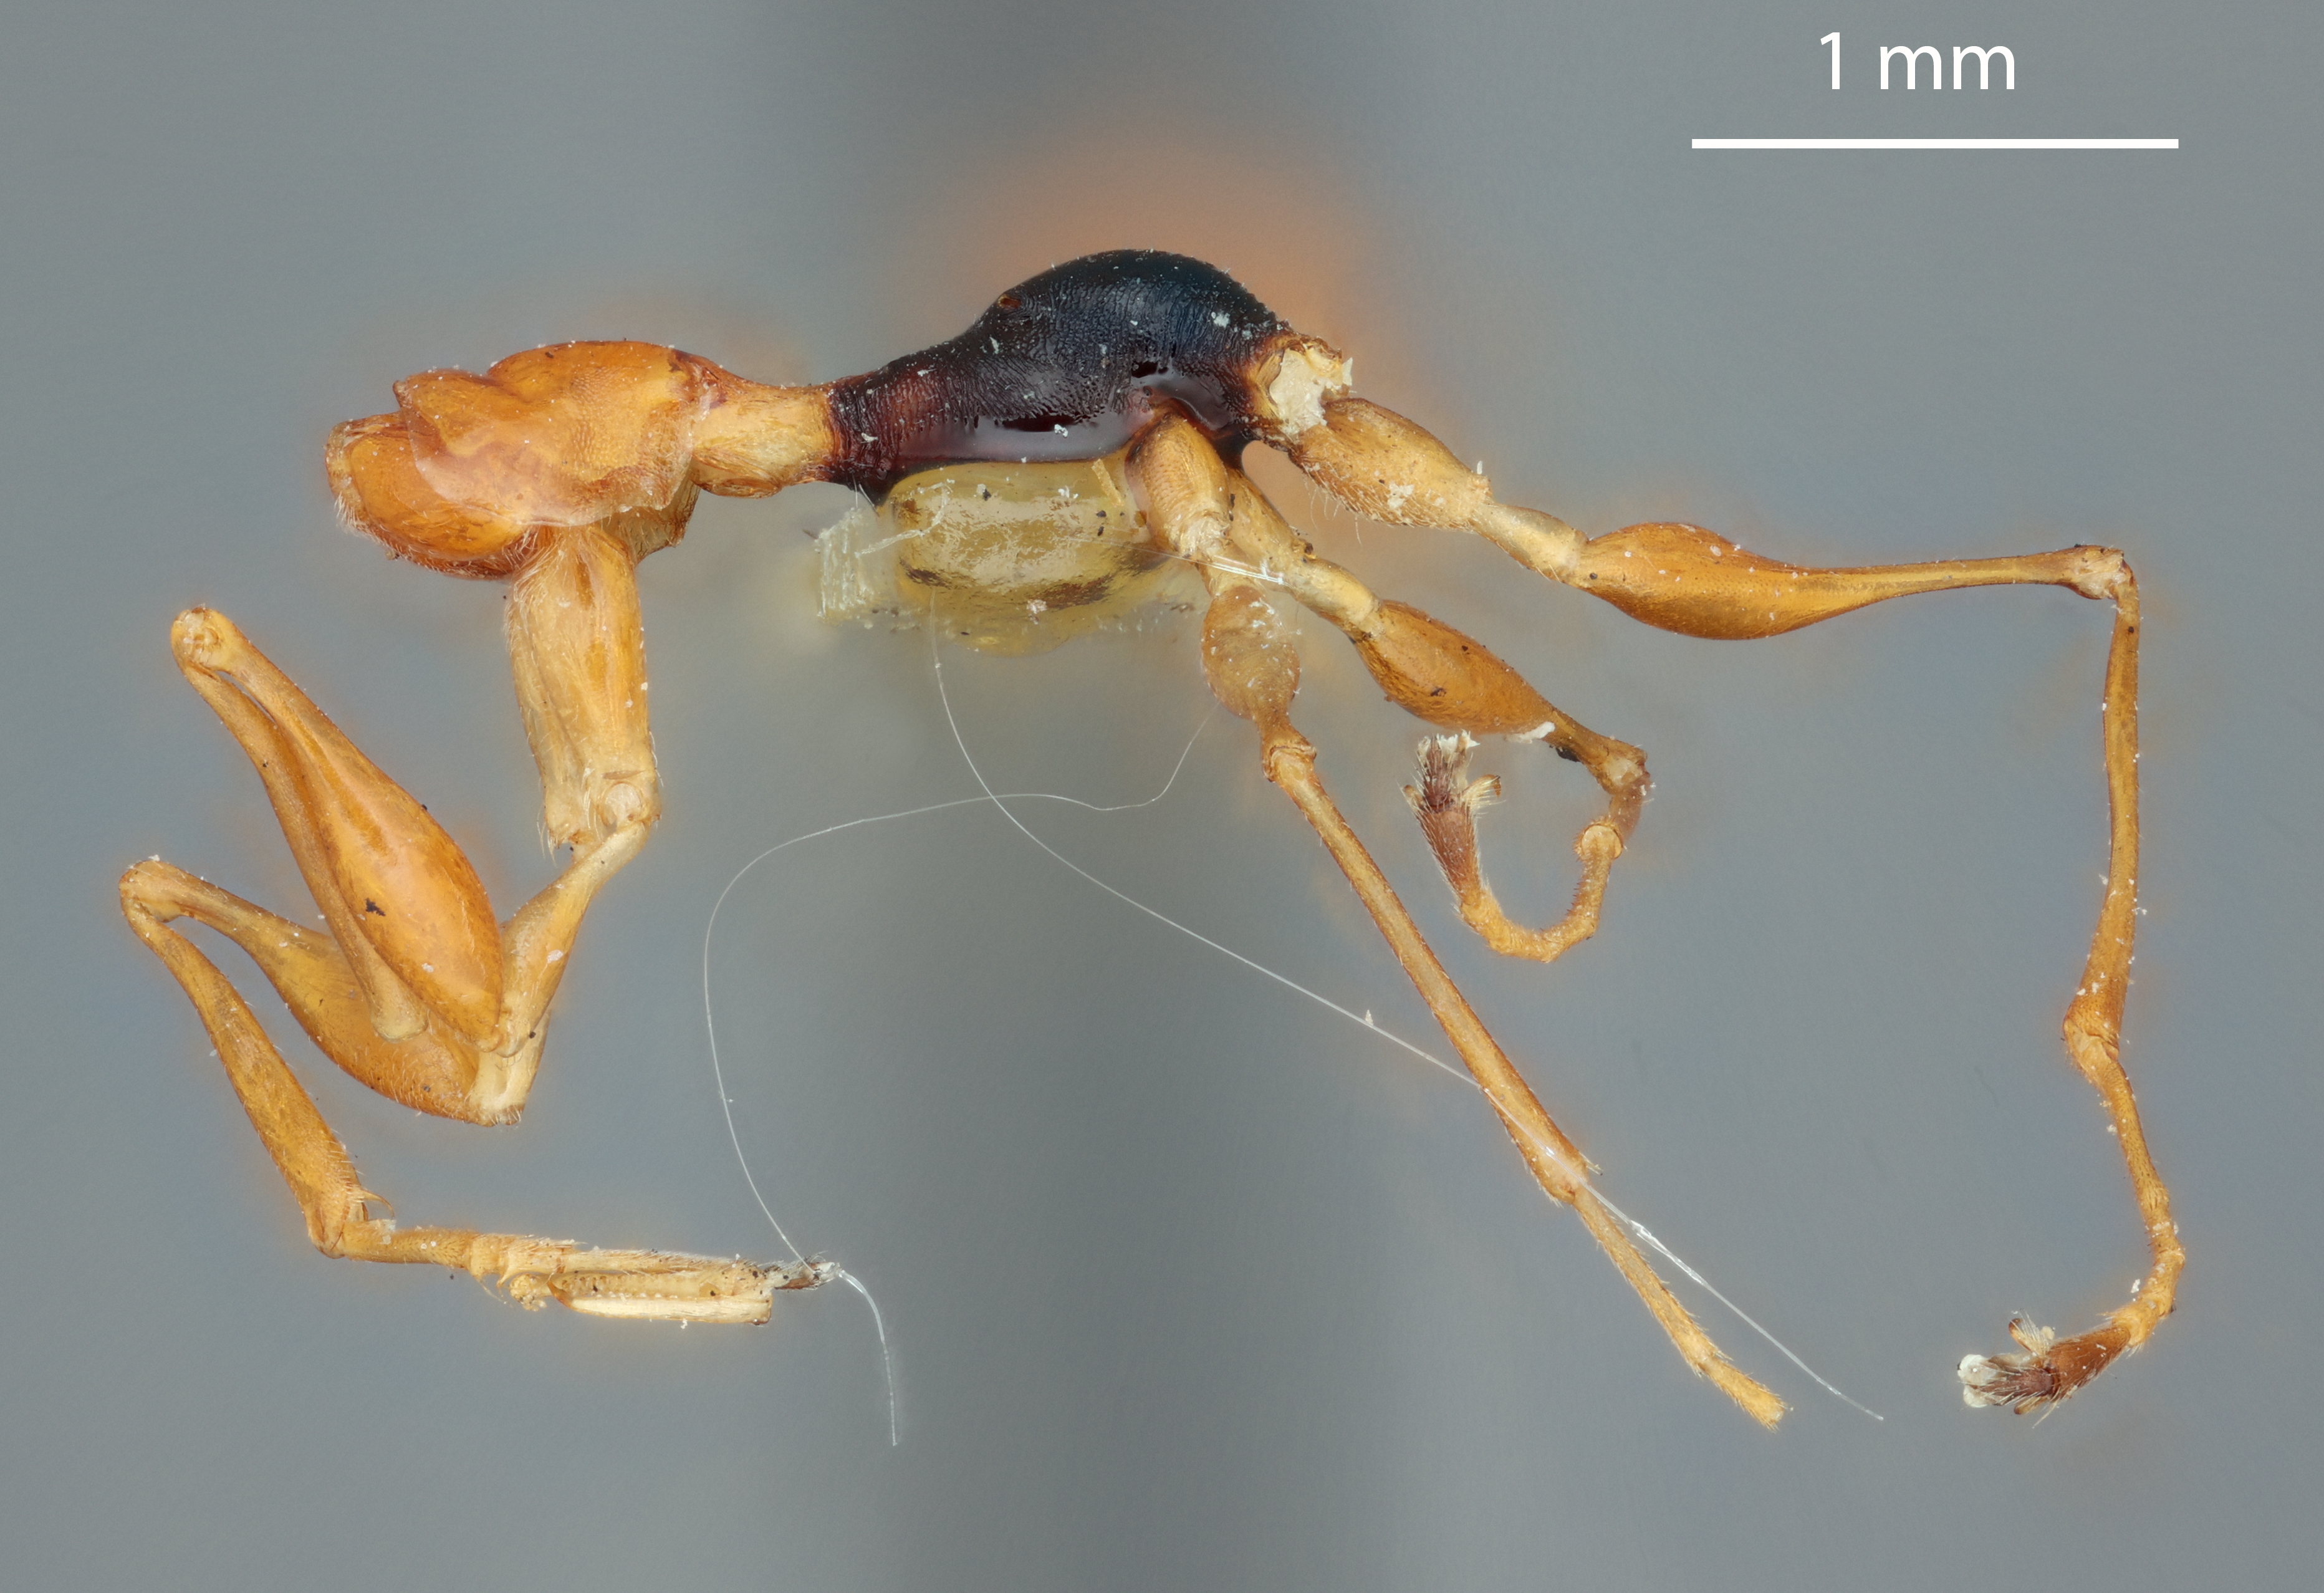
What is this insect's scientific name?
Pseudogonatopus magnus
